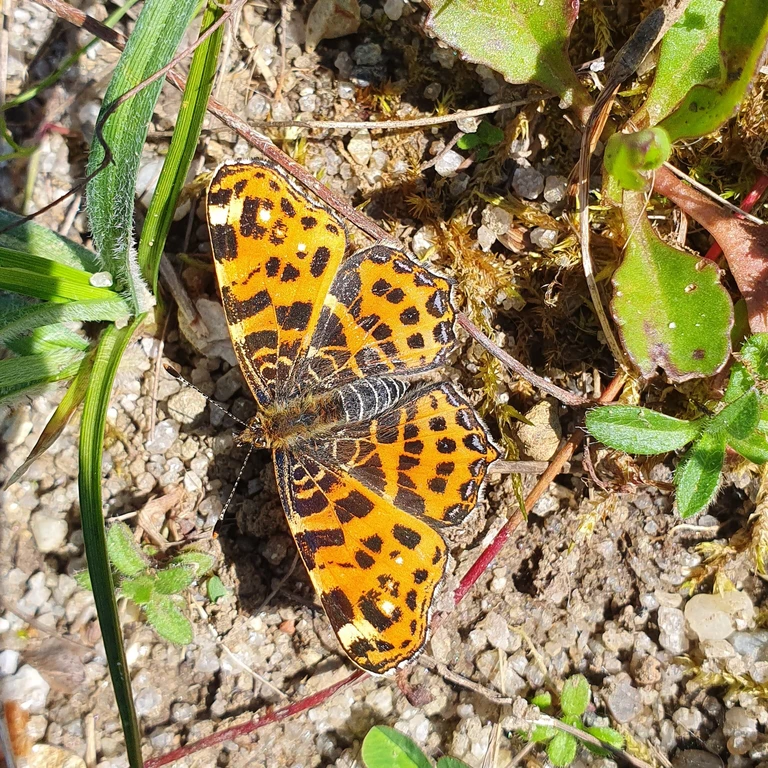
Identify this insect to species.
Araschnia levana
